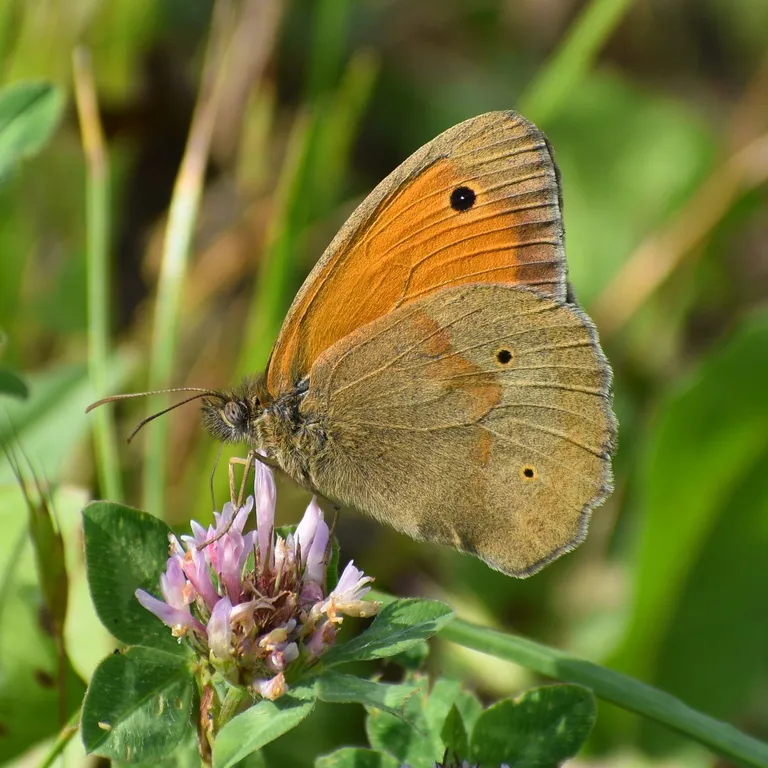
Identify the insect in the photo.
Maniola jurtina
